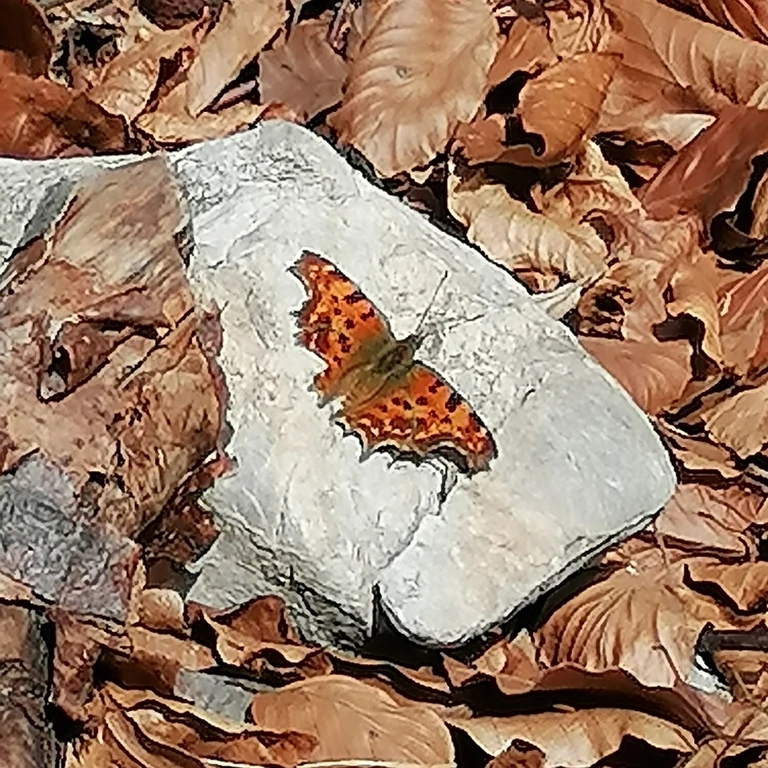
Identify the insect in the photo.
Polygonia c-album
